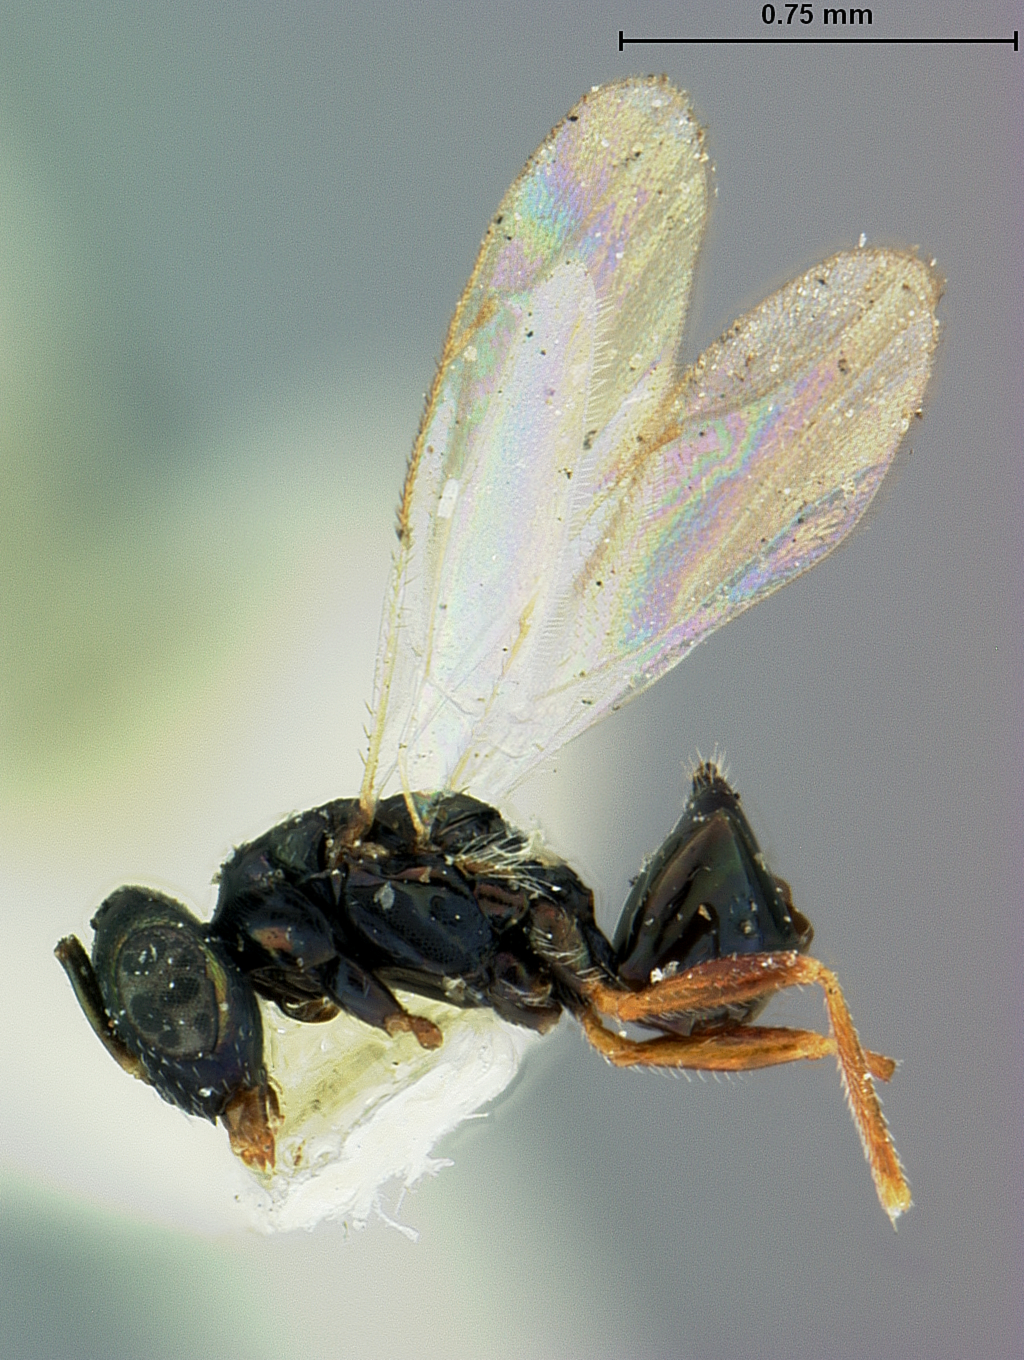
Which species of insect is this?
Polycyrtus floridanus
